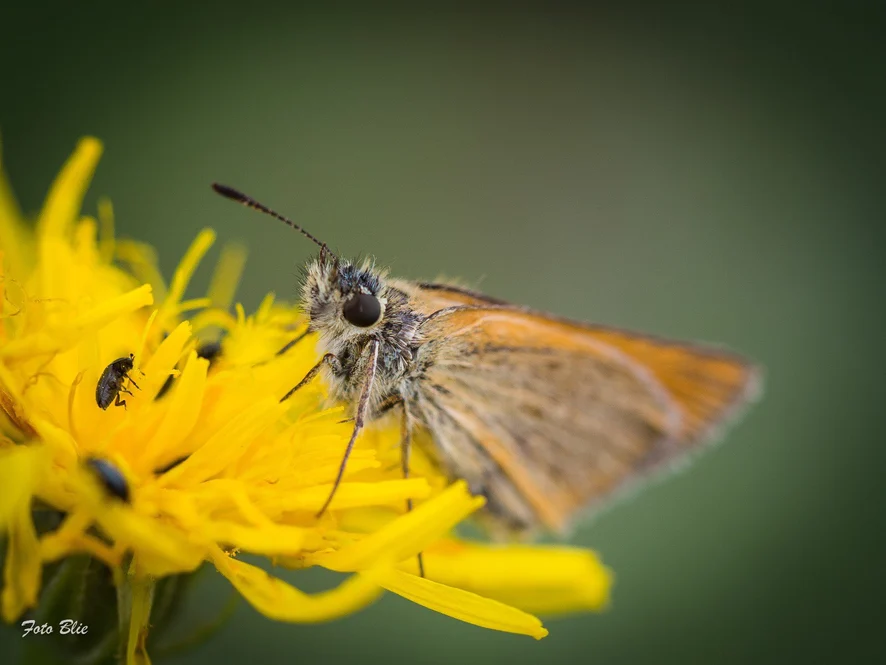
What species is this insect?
Thymelicus lineola
